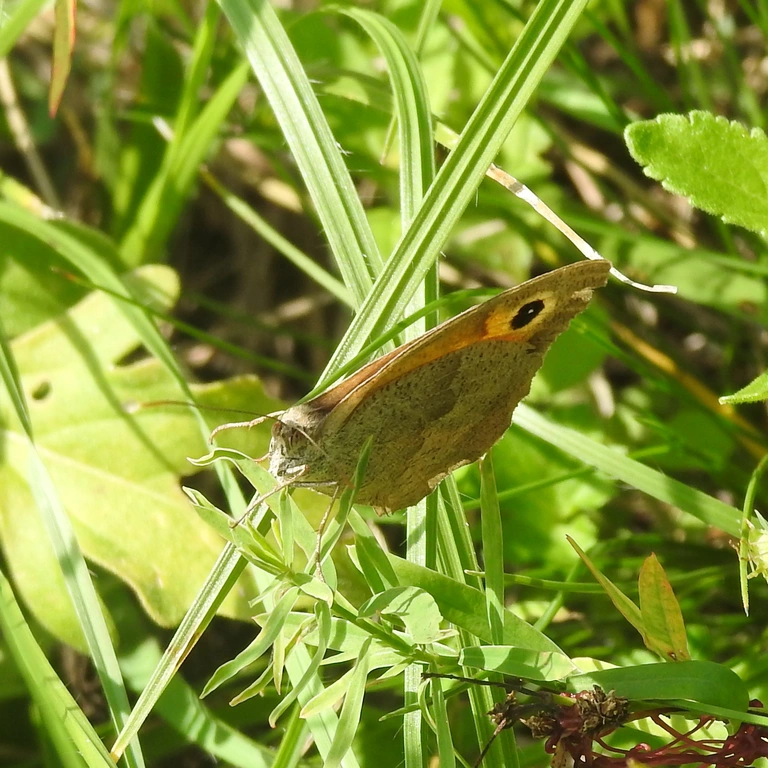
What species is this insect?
Maniola jurtina
